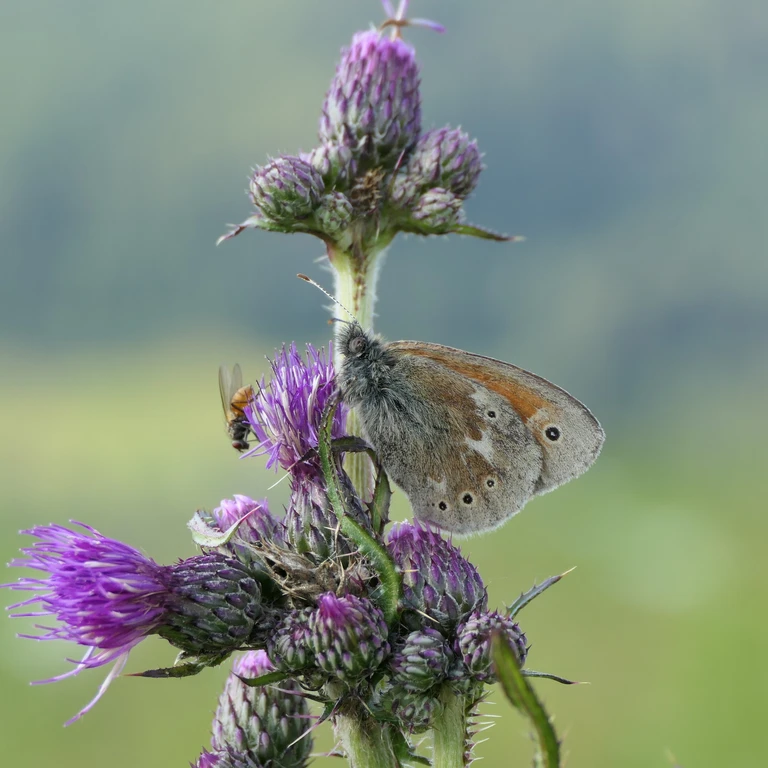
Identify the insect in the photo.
Coenonympha tullia
